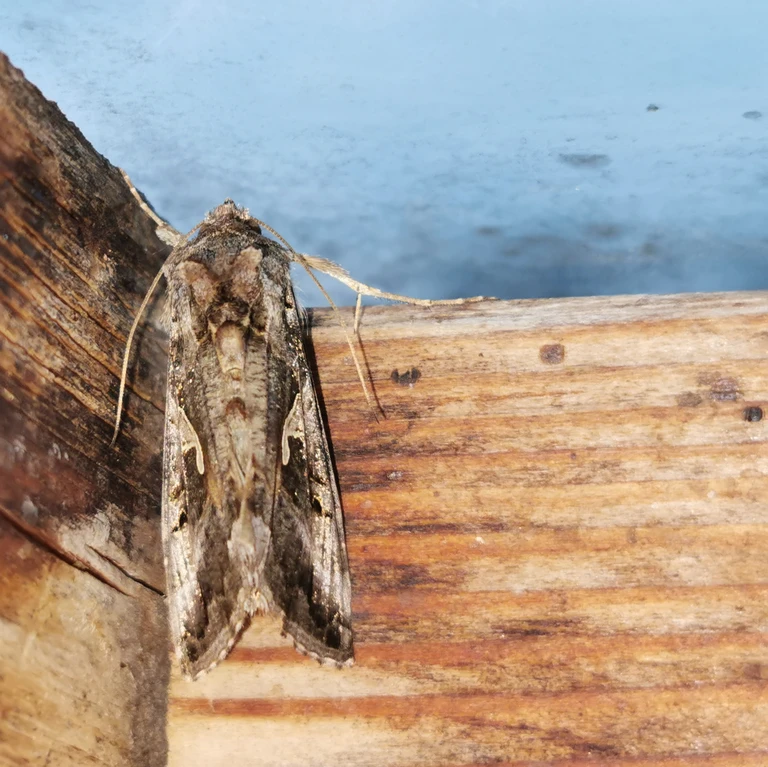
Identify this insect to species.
Autographa gamma
